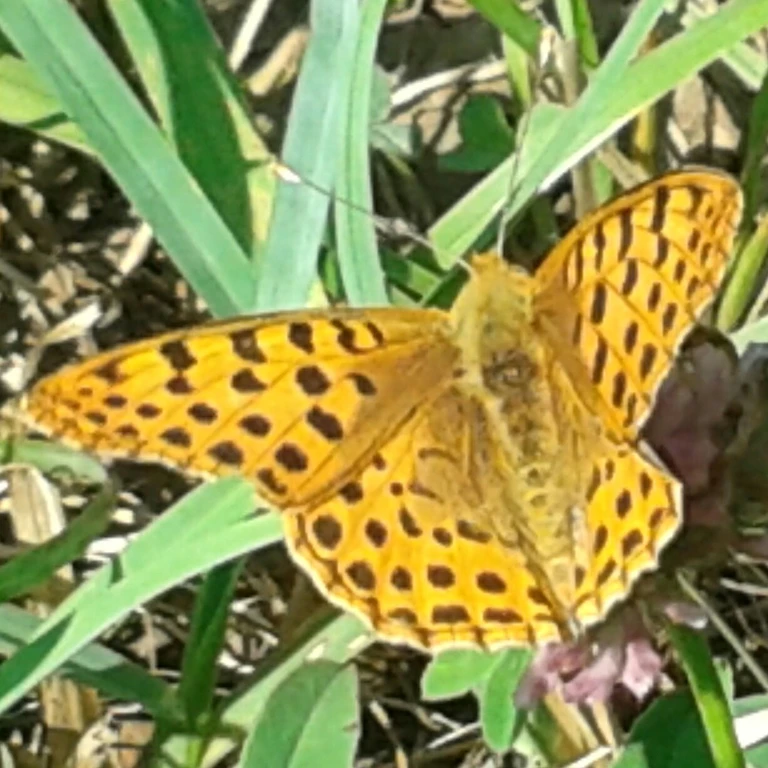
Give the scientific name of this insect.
Issoria lathonia
